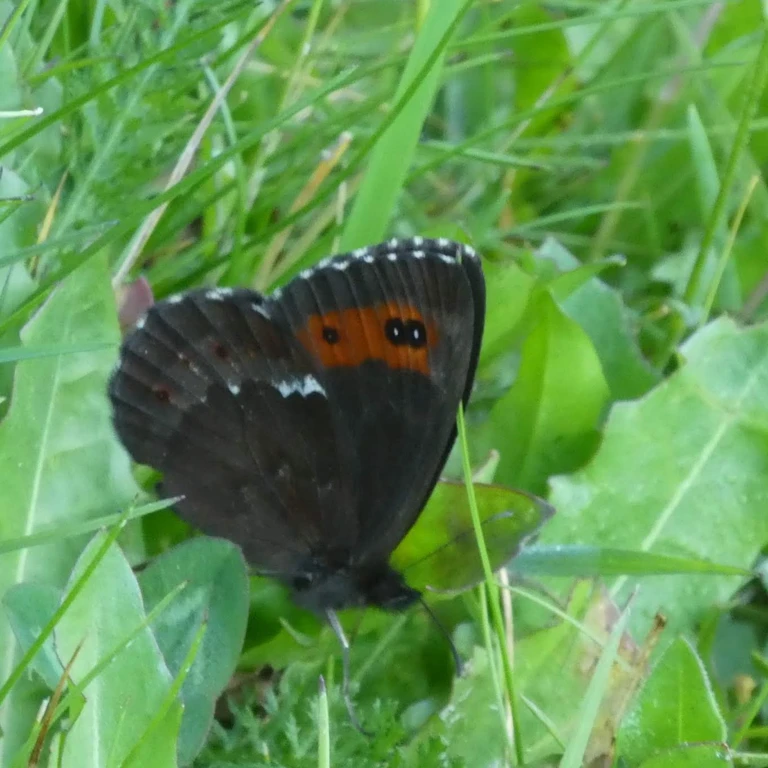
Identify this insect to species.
Erebia ligea
